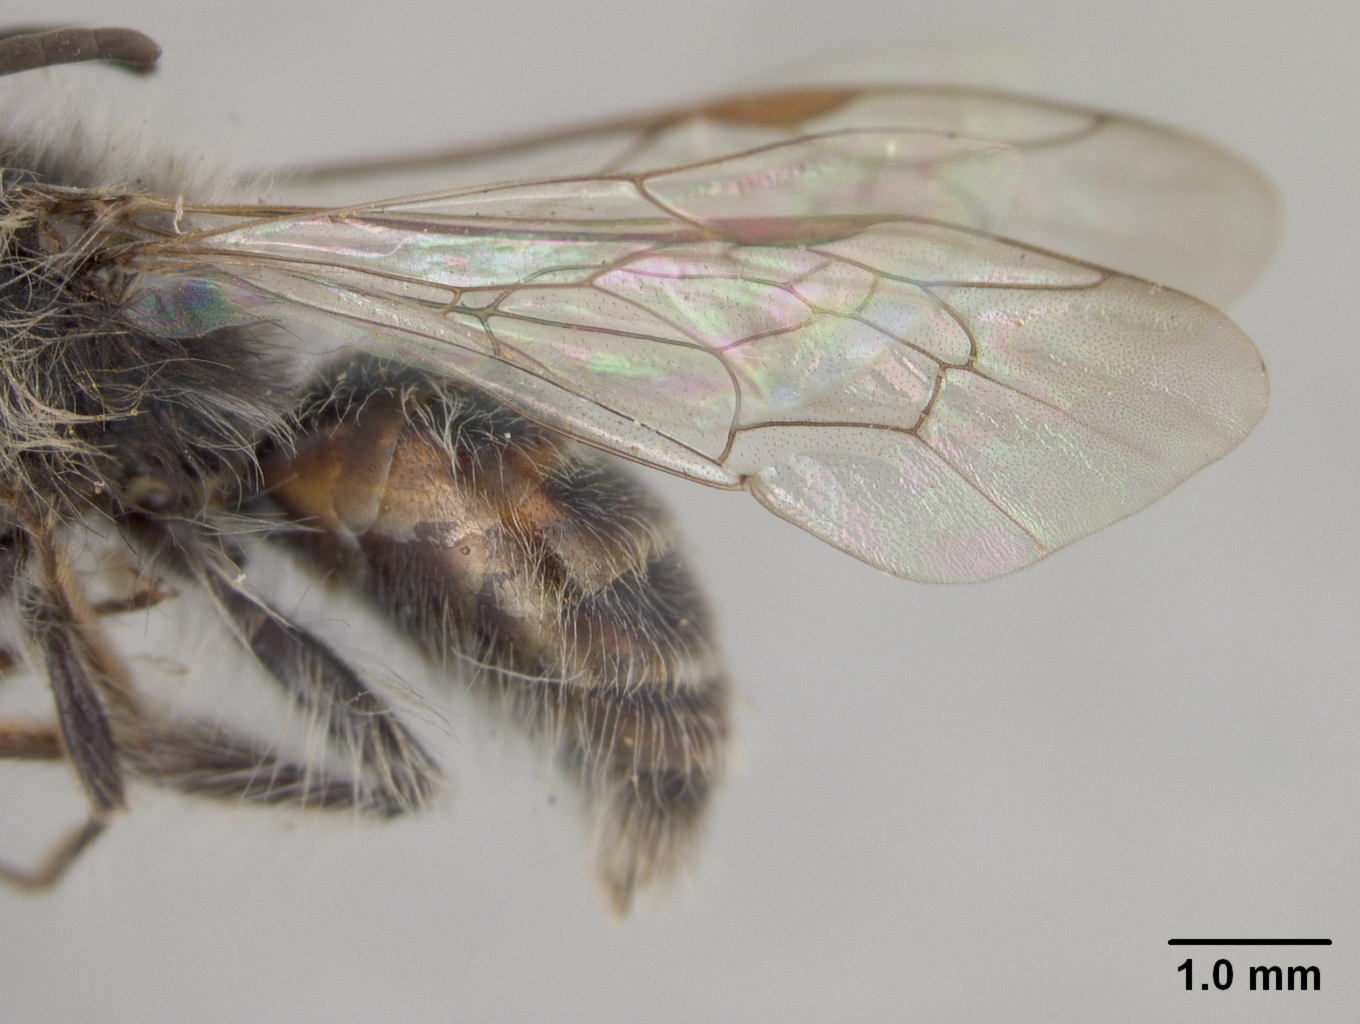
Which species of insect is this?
Andrena praecocella
